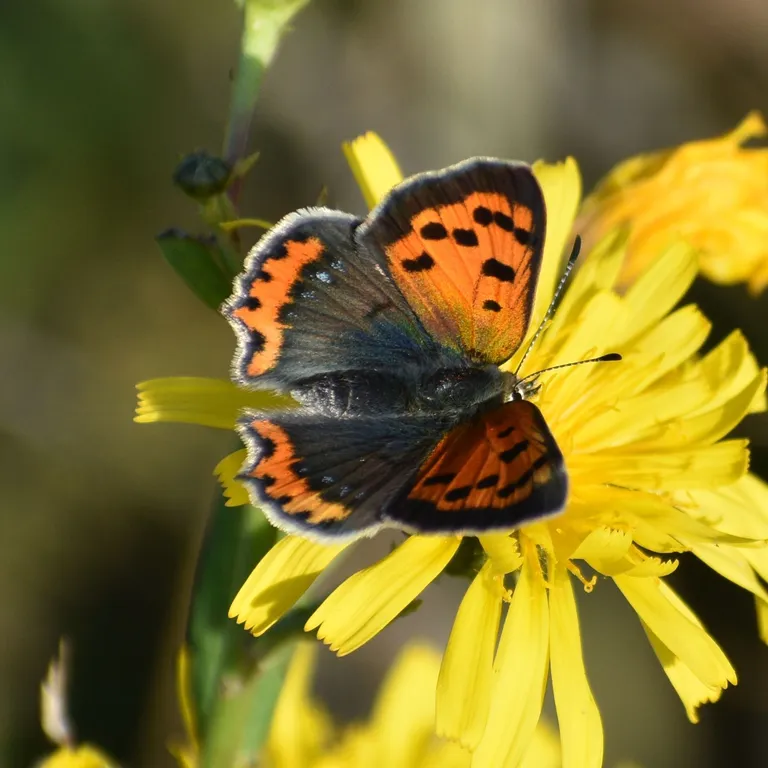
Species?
Lycaena phlaeas
